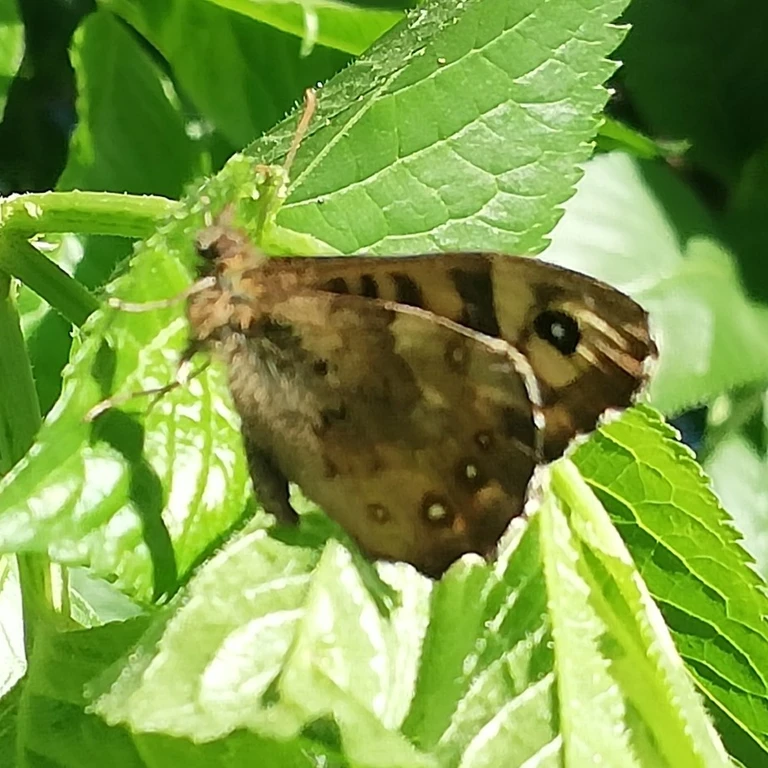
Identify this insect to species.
Pararge aegeria
